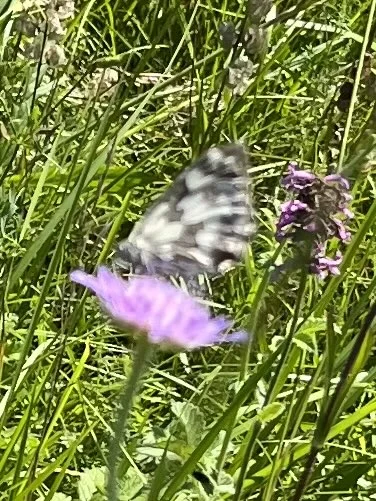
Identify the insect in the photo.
Melanargia galathea
